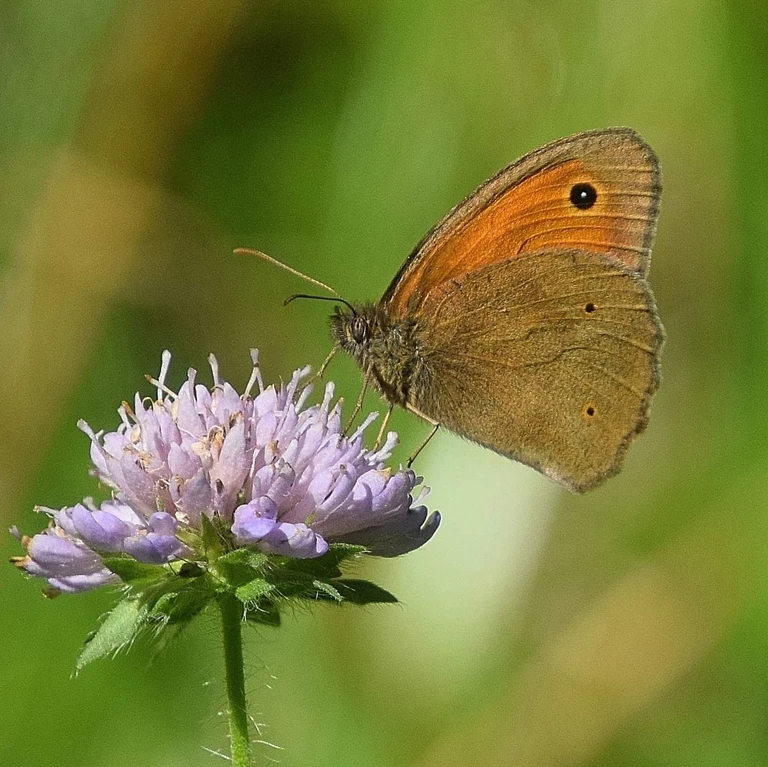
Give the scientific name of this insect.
Maniola jurtina
